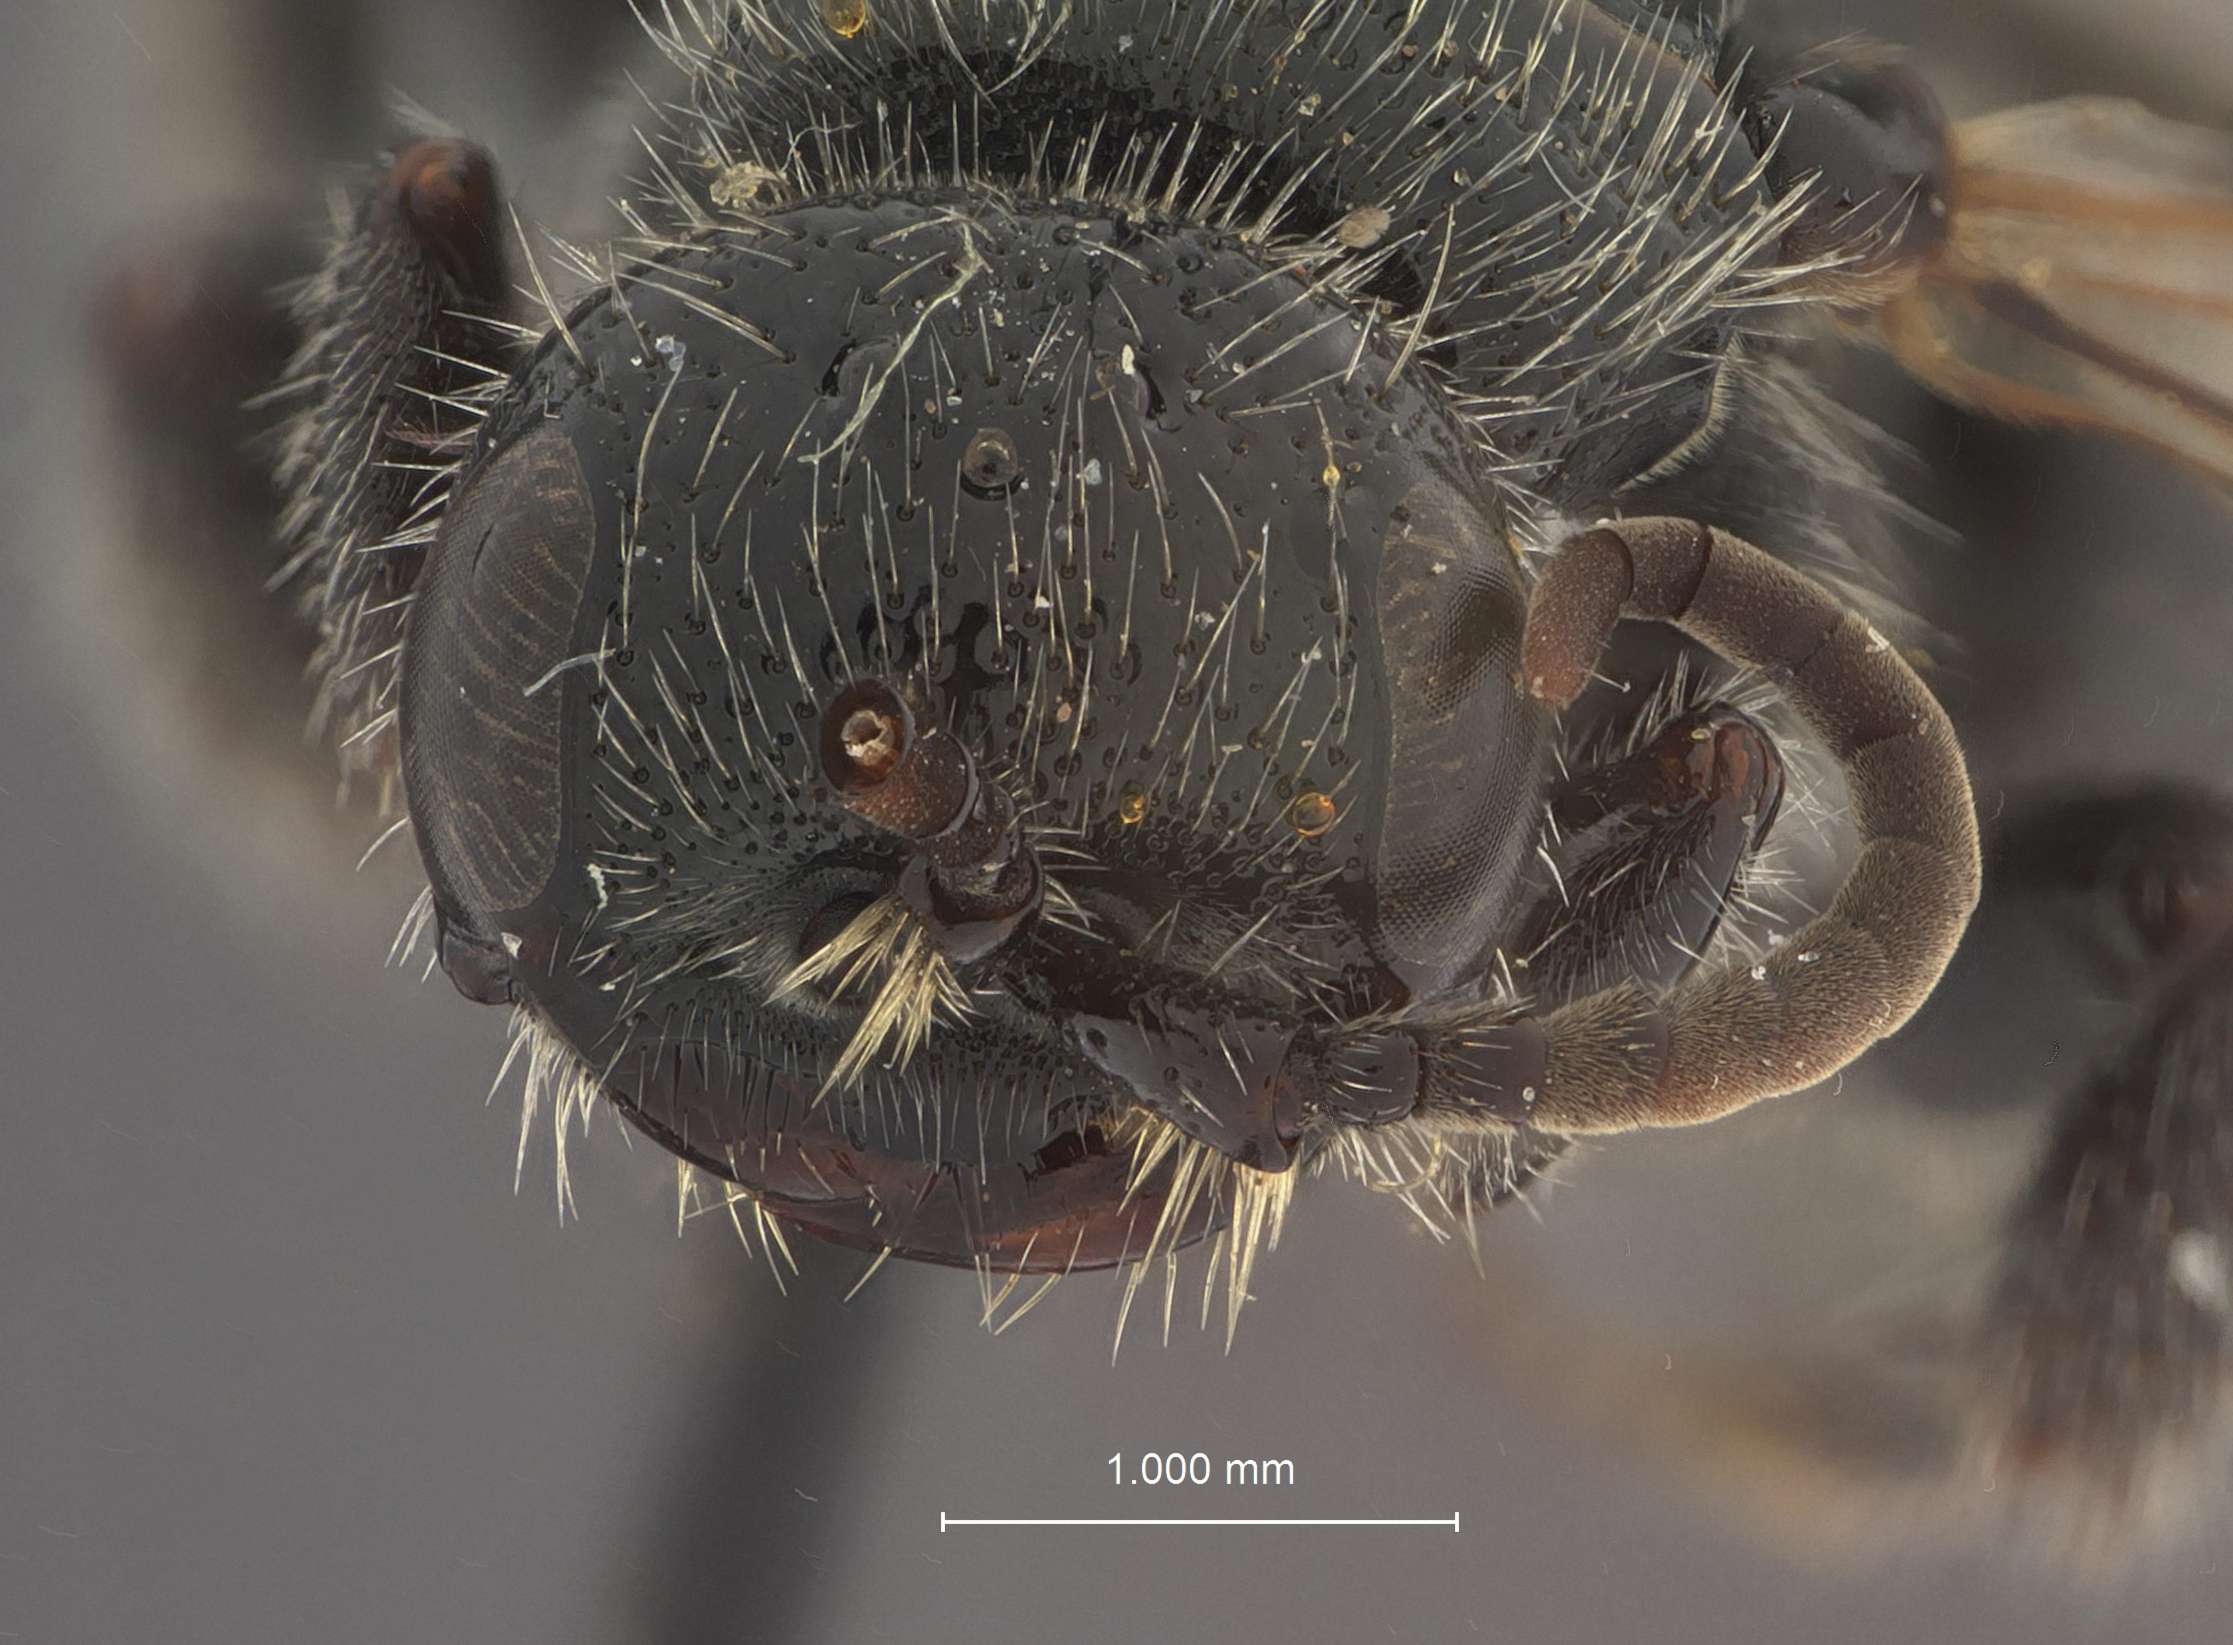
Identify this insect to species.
Tiphia krombeini
